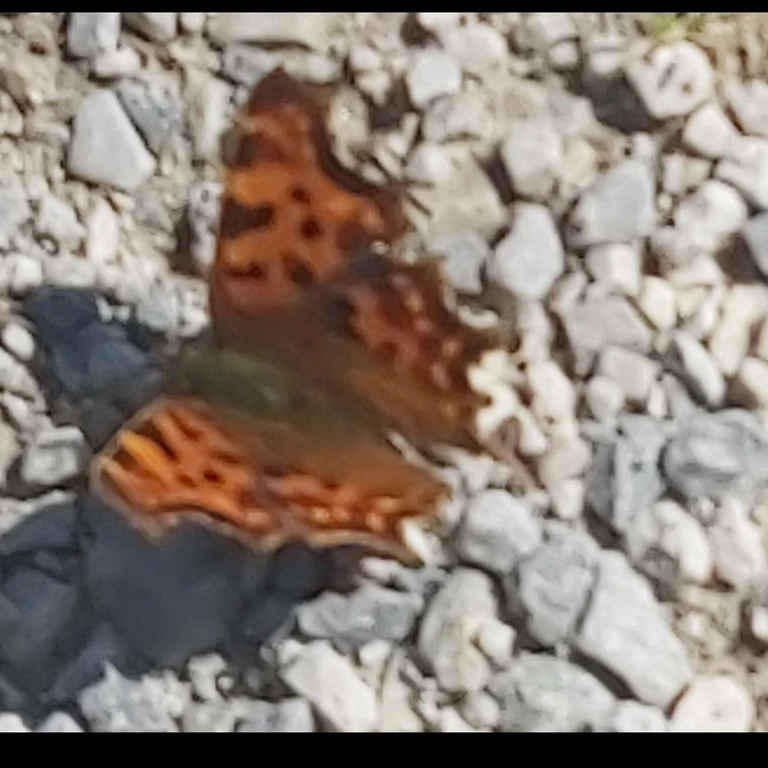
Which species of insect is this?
Polygonia c-album
